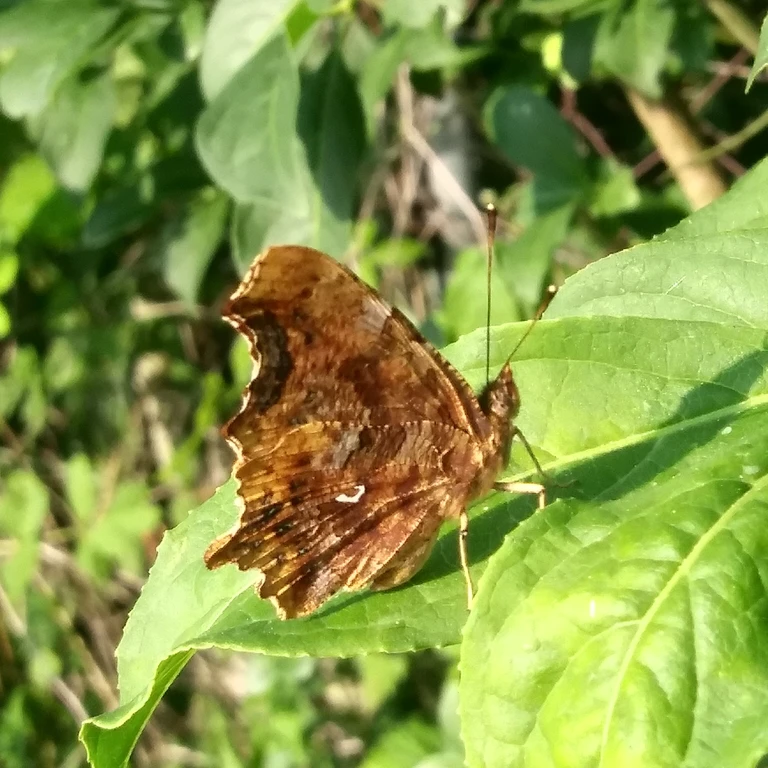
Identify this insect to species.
Polygonia c-album
